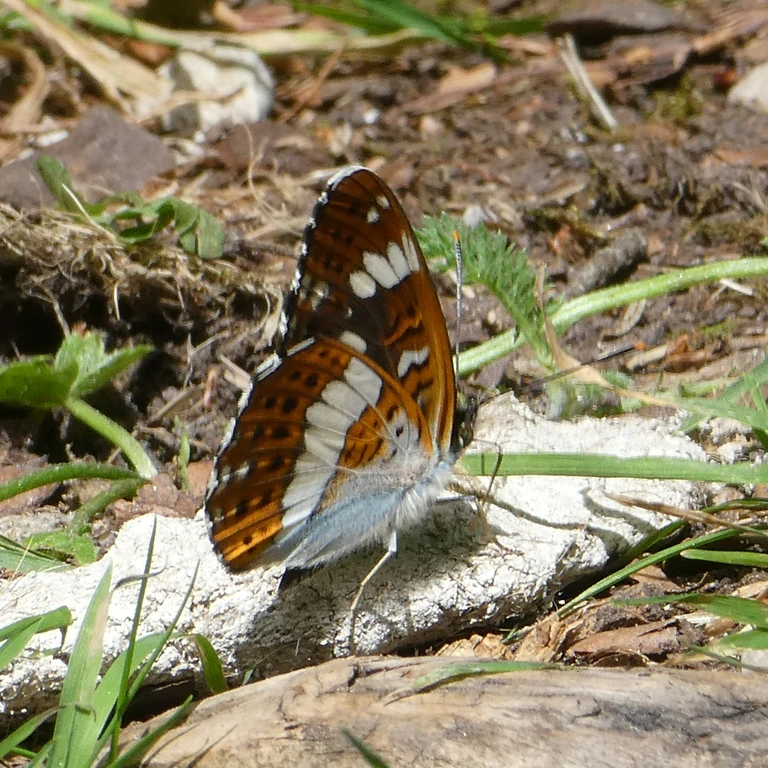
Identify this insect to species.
Limenitis camilla (also Ladoga camilla)
